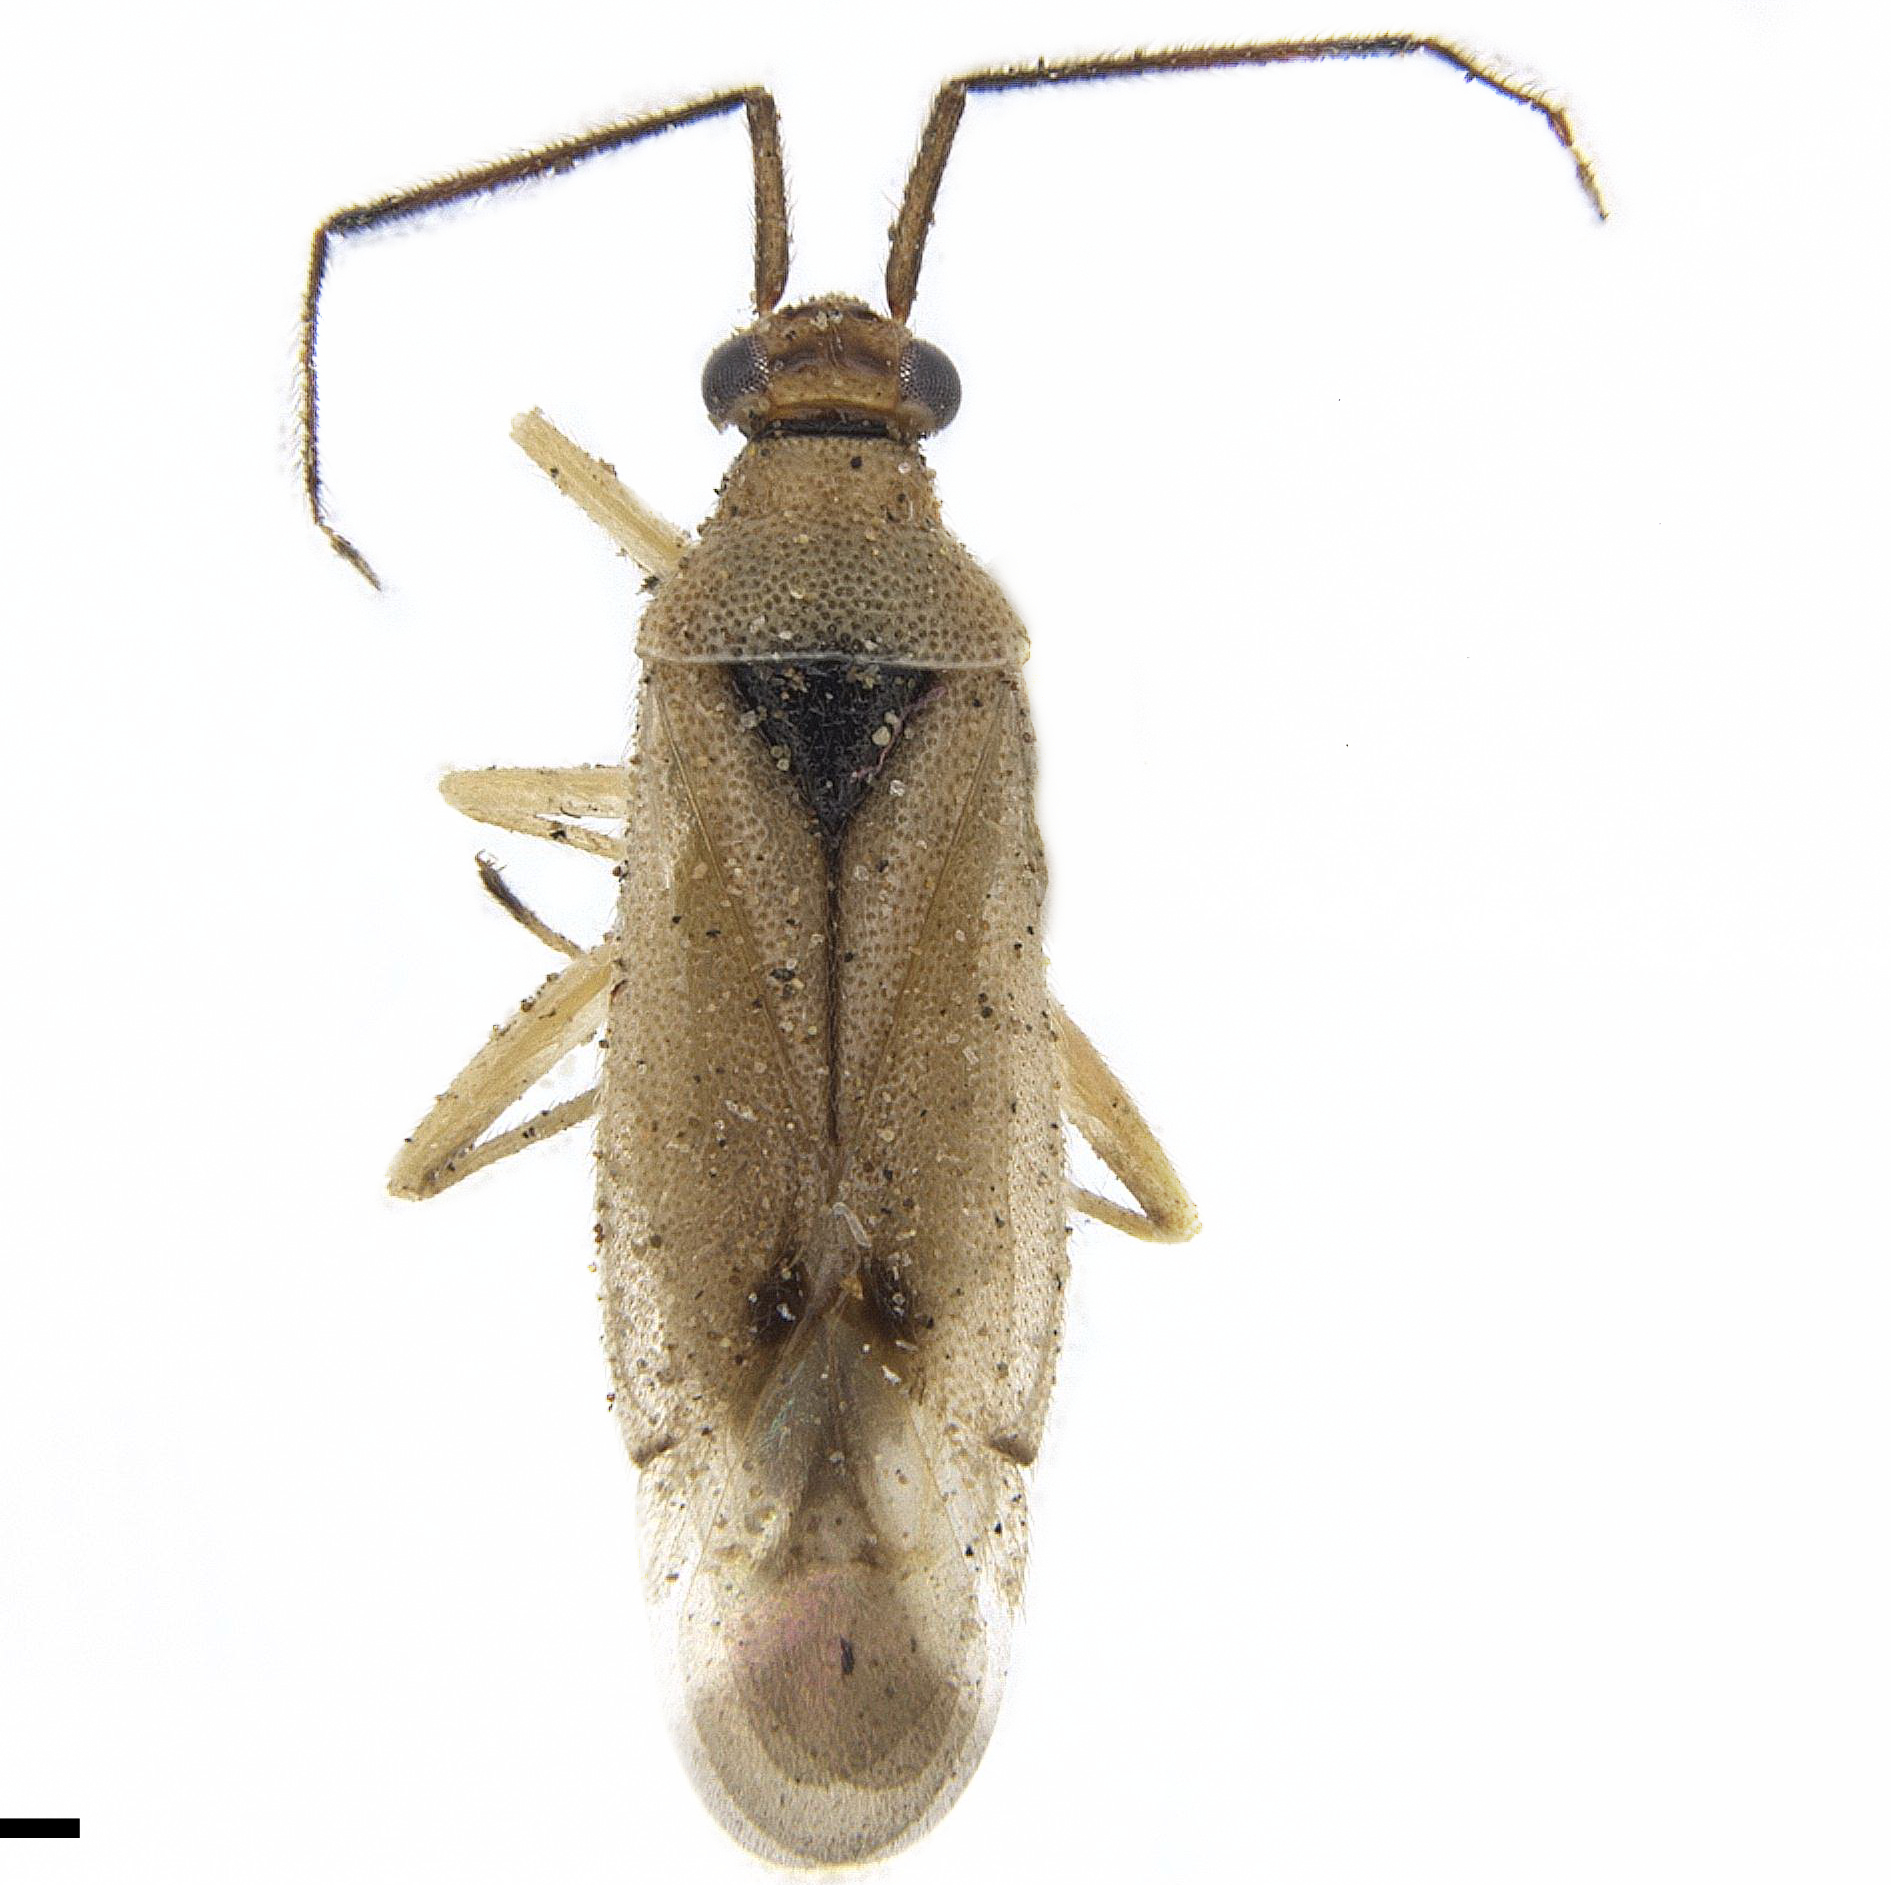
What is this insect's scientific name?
Falconia poetica
